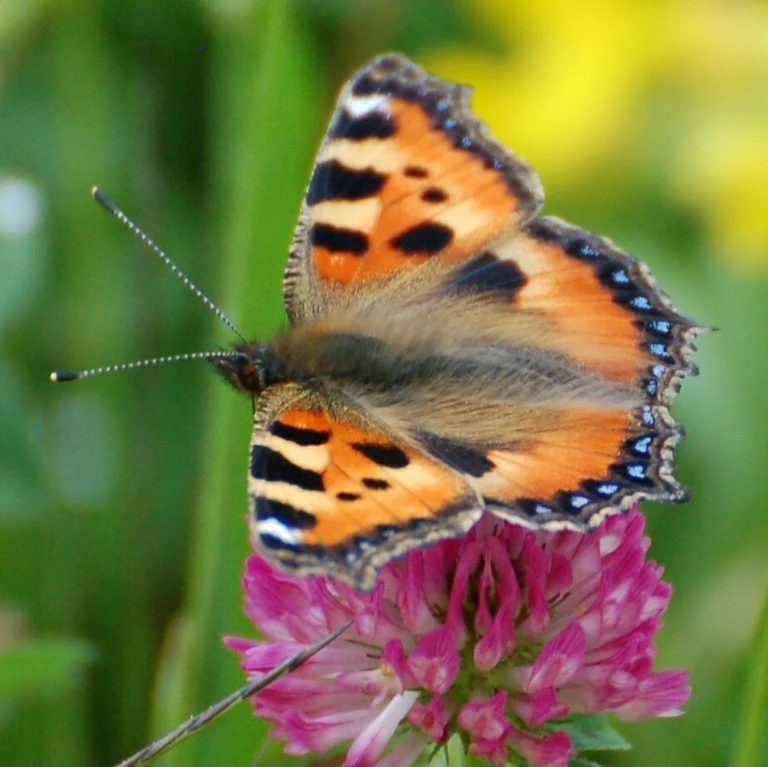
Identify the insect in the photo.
Aglais urticae
